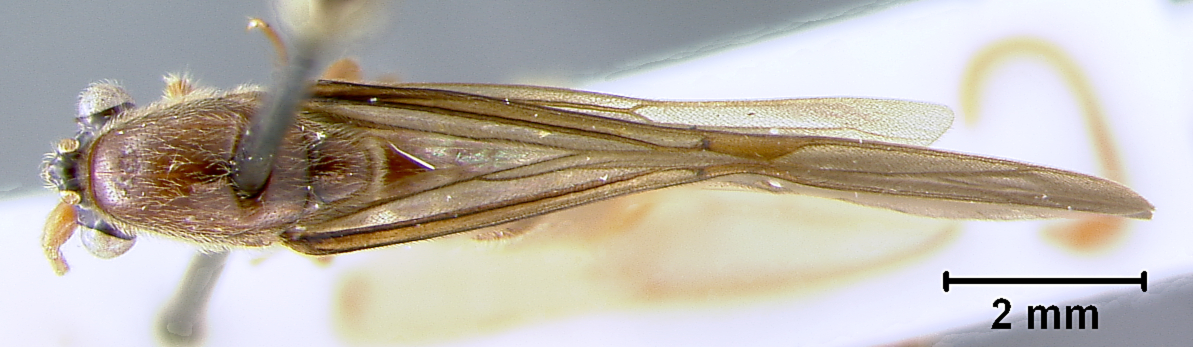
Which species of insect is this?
Neivamyrmex crassiscapus
